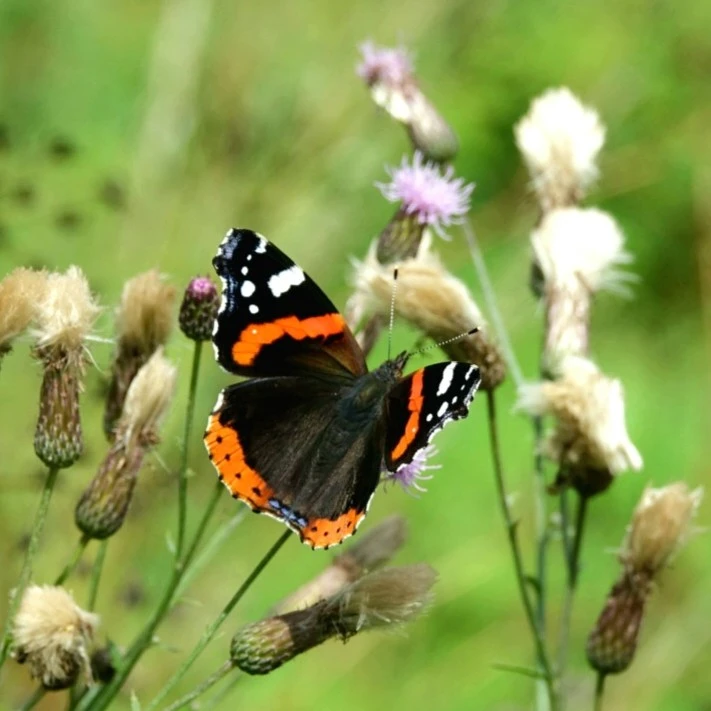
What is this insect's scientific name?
Vanessa atalanta
